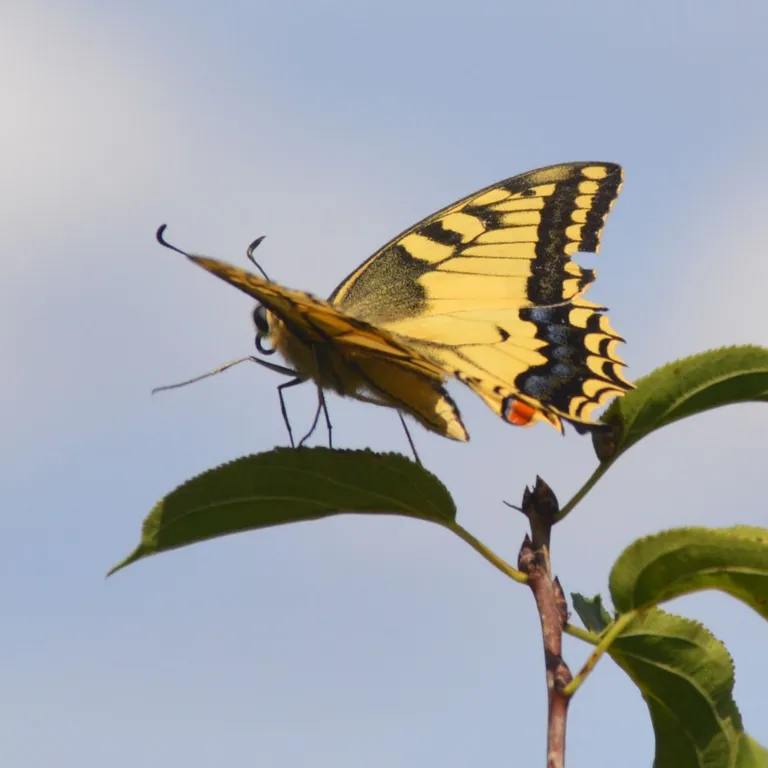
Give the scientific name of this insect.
Papilio machaon
